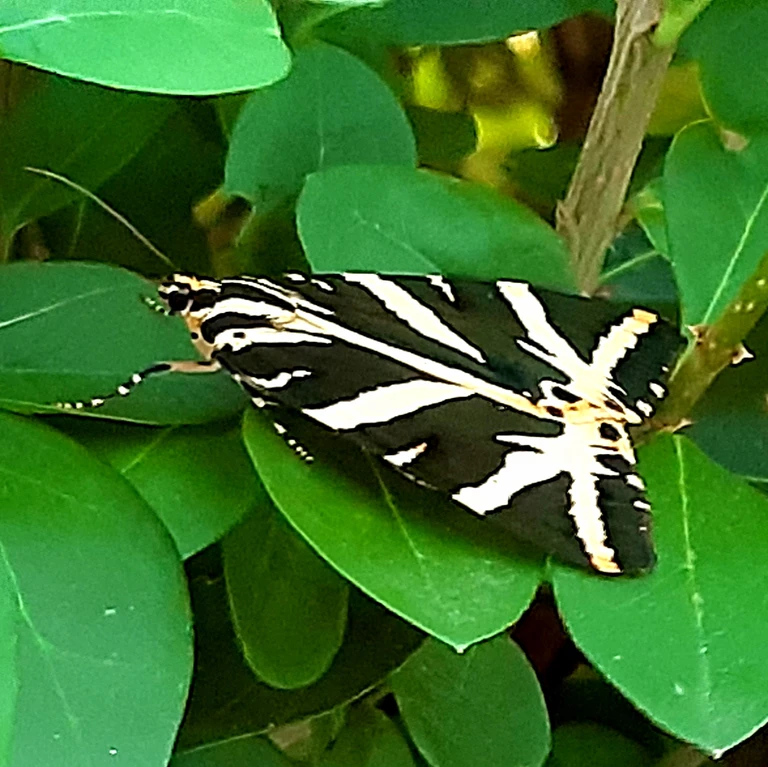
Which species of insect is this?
Euplagia quadripunctaria
